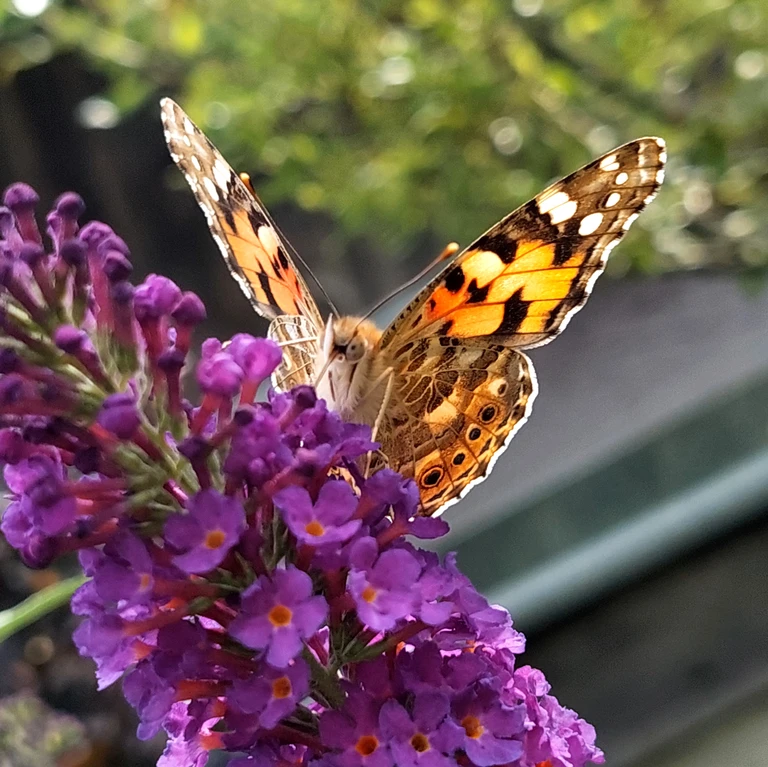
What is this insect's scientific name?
Vanessa cardui
